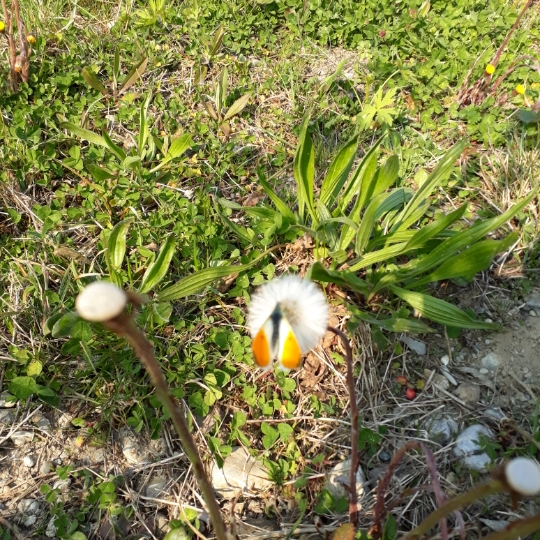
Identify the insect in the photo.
Anthocharis cardamines
